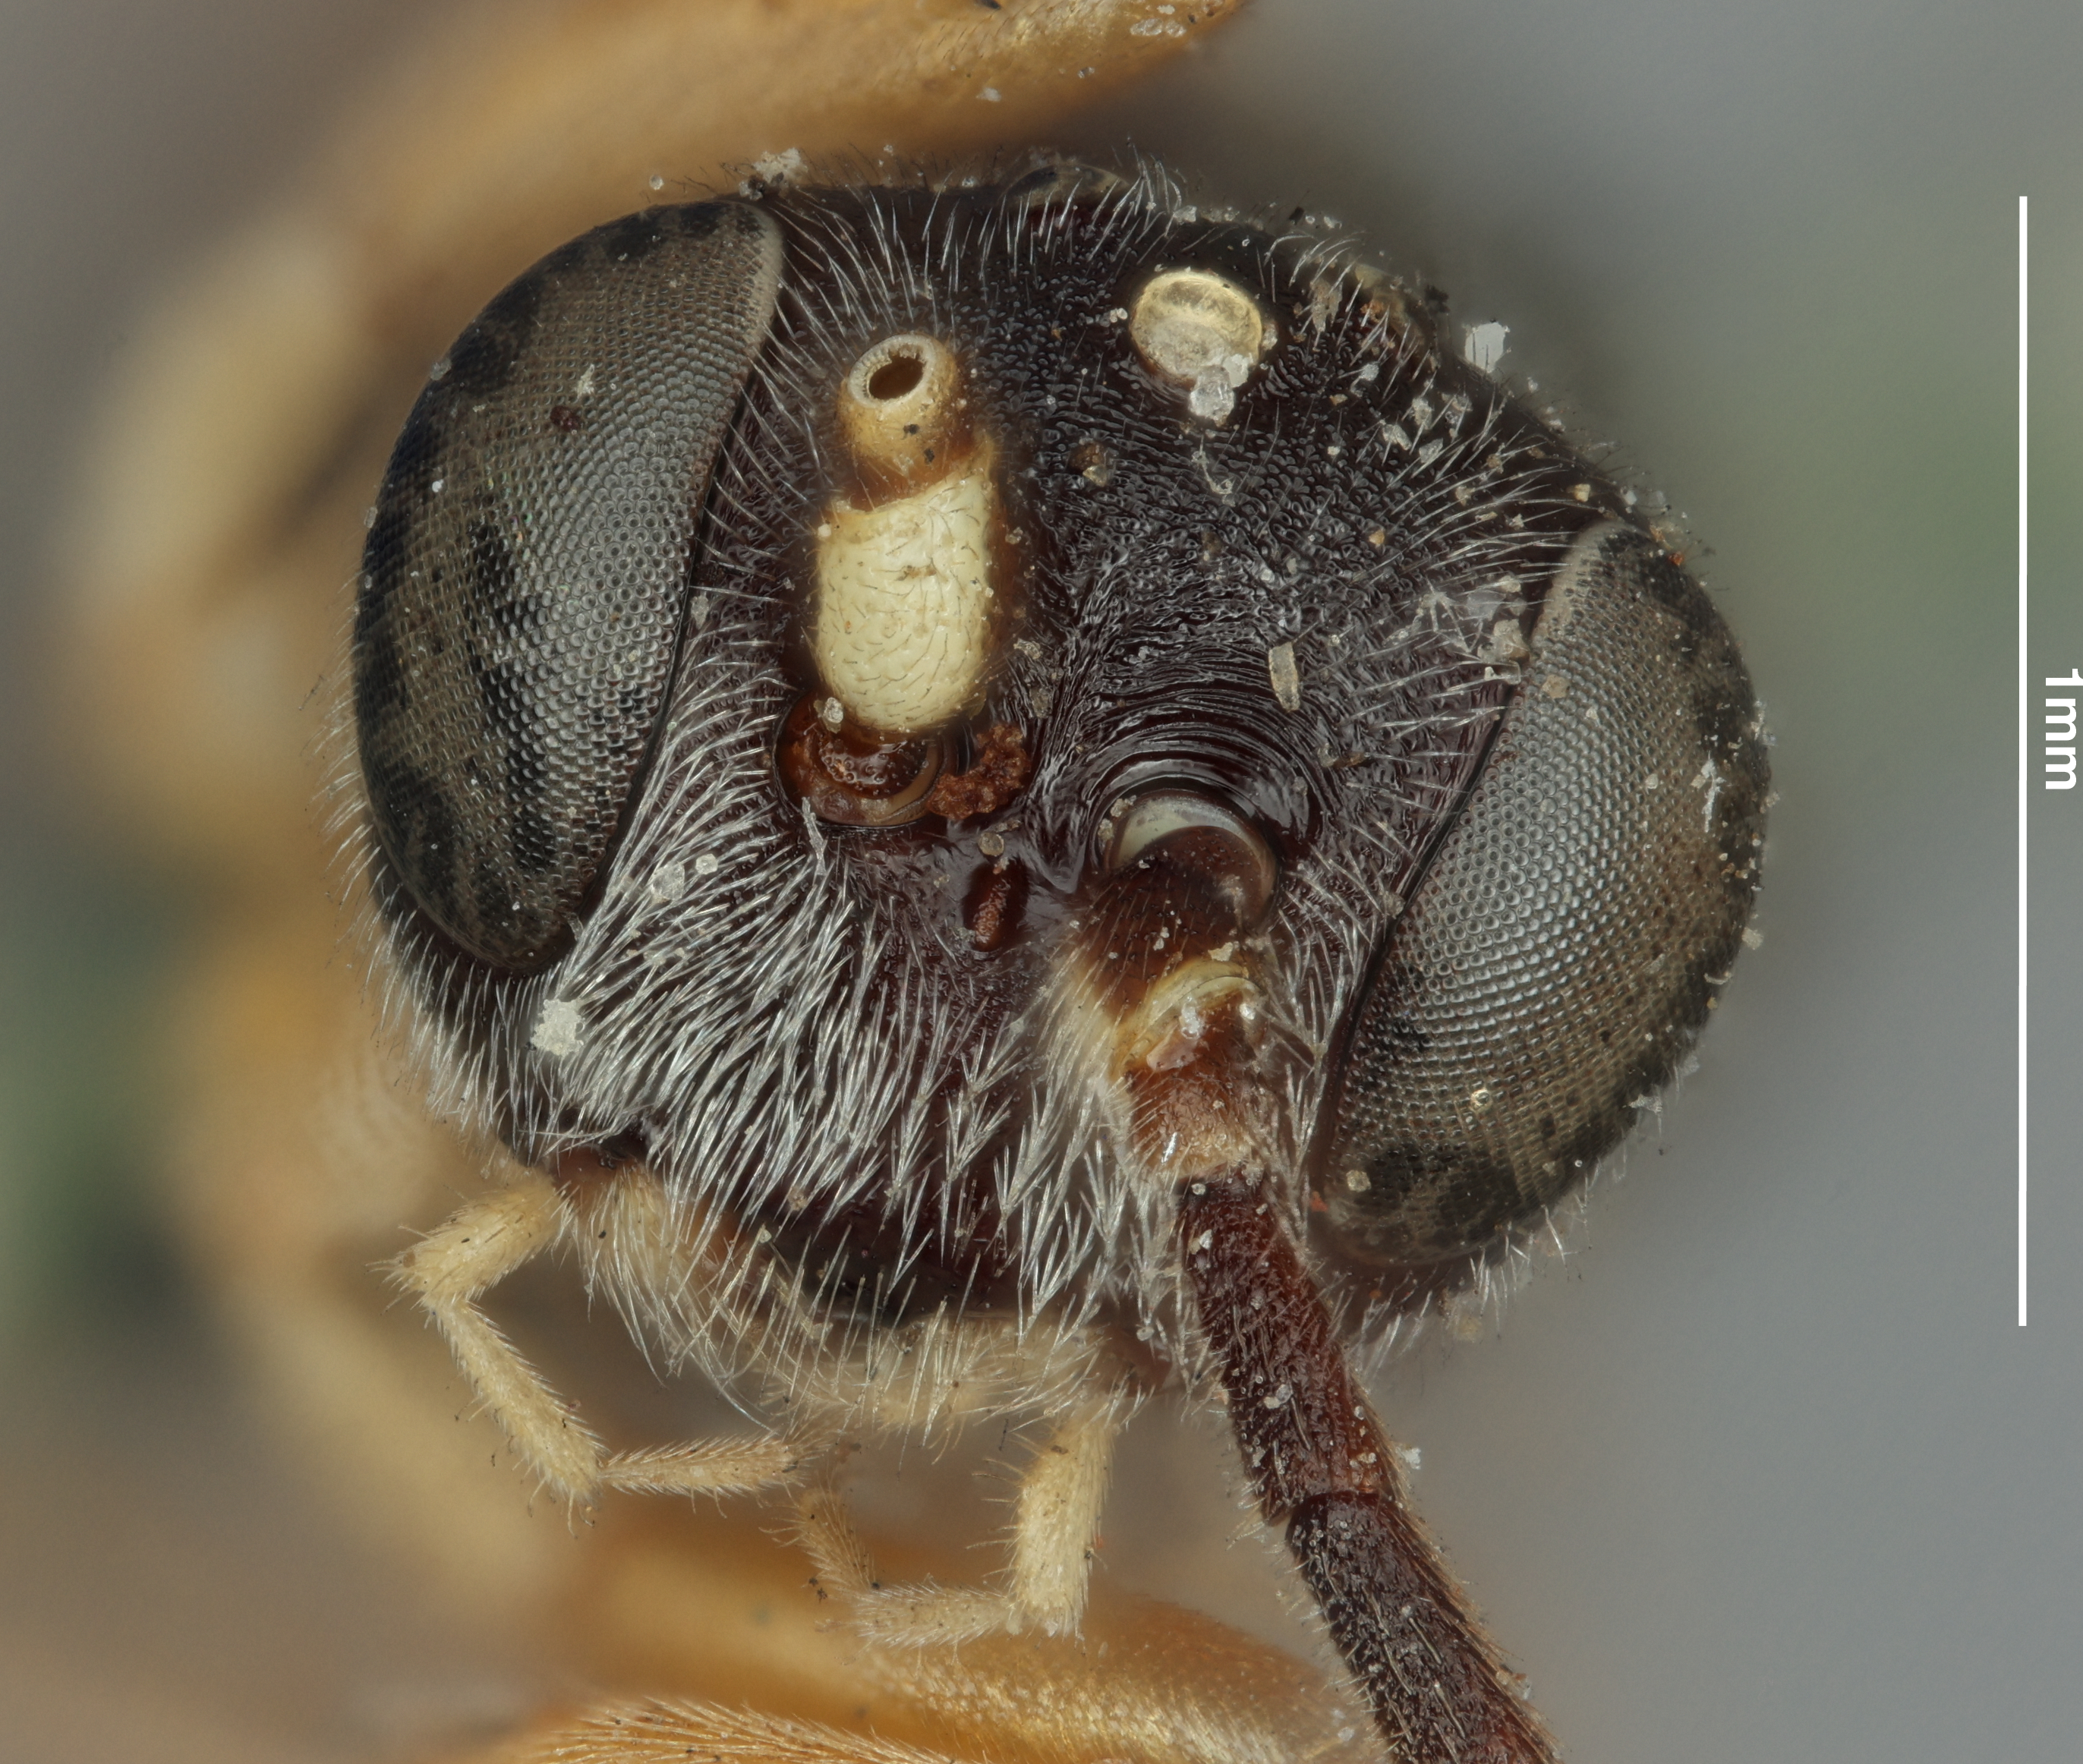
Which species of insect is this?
Hemiteles cressoni
